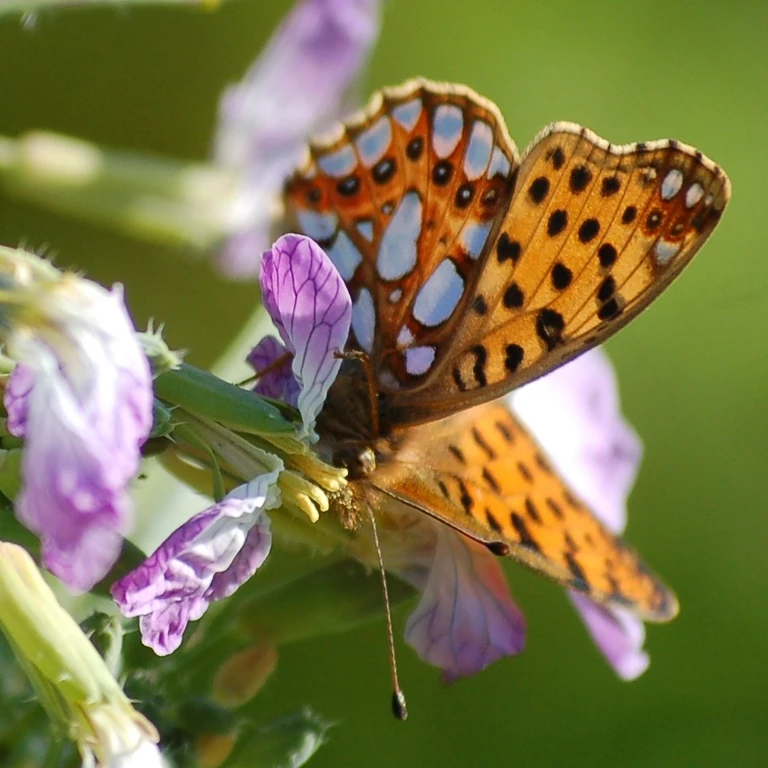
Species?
Issoria lathonia
